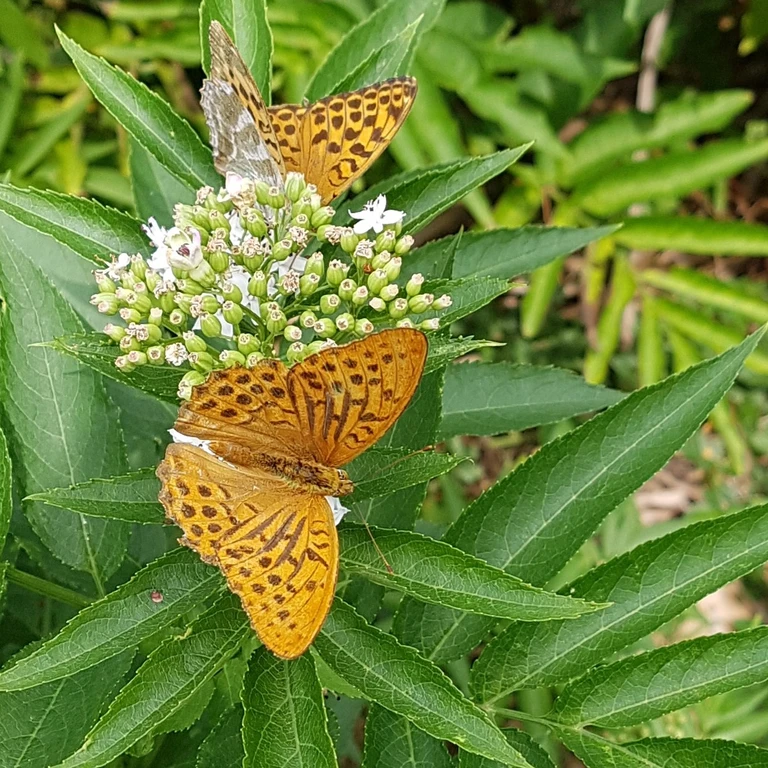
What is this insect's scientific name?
Argynnis paphia
